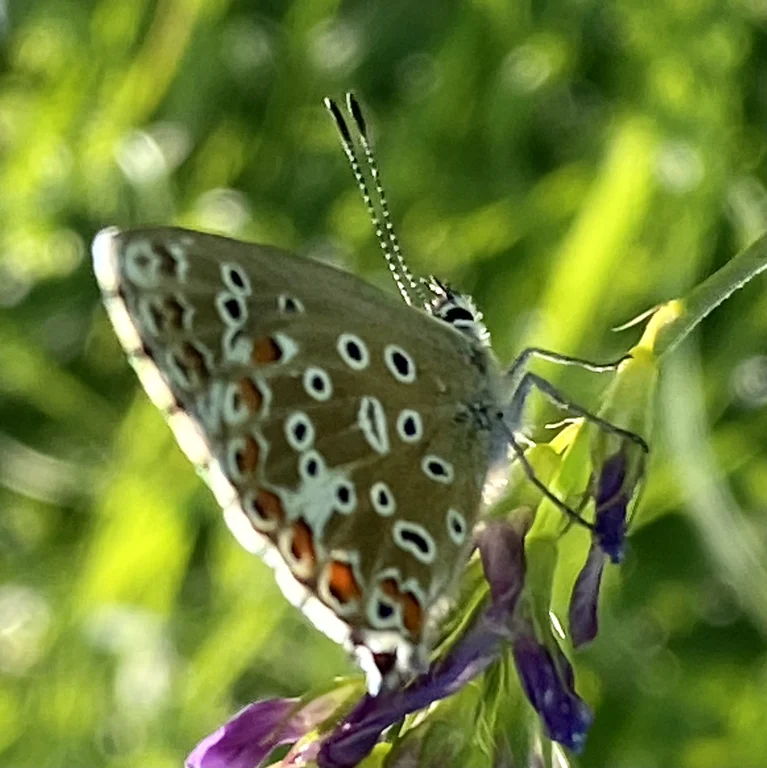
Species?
Lysandra bellargus
